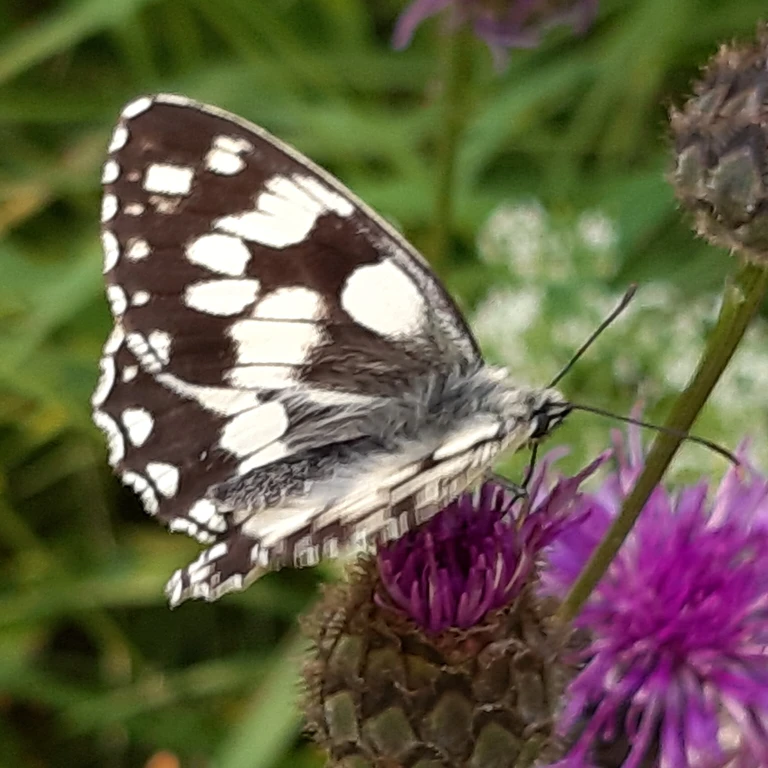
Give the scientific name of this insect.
Melanargia galathea
